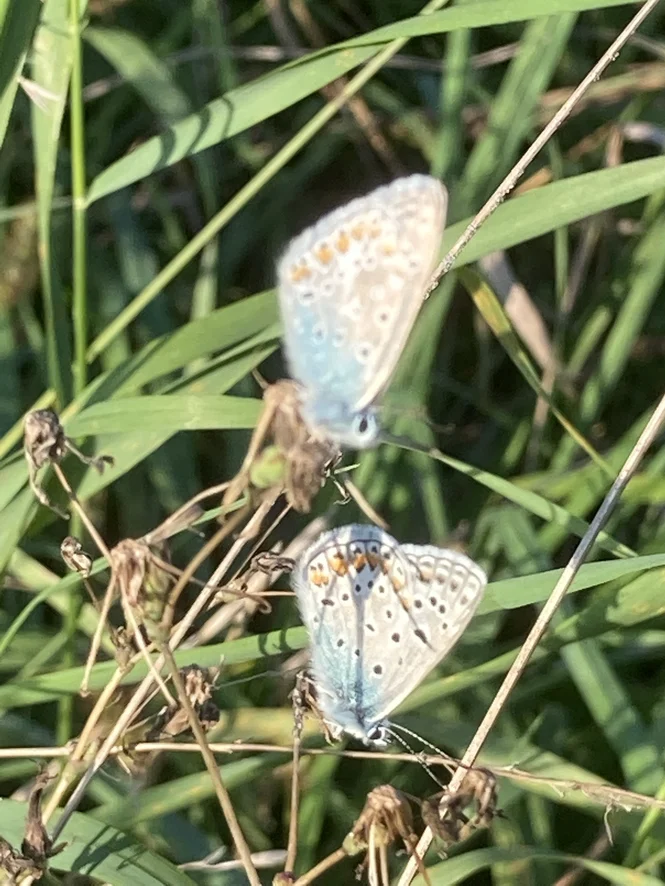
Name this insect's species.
Polyommatus icarus
